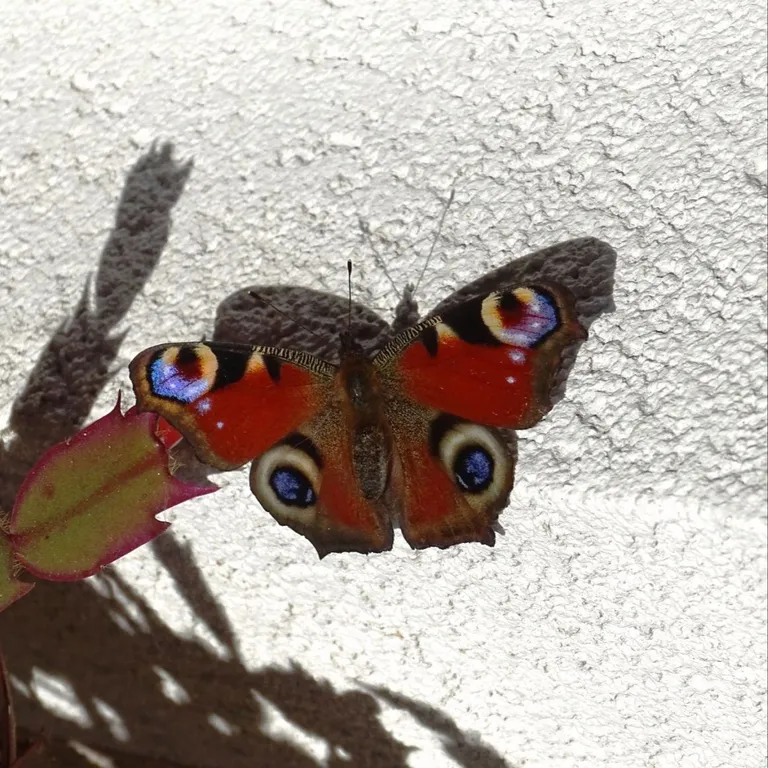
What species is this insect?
Aglais io
